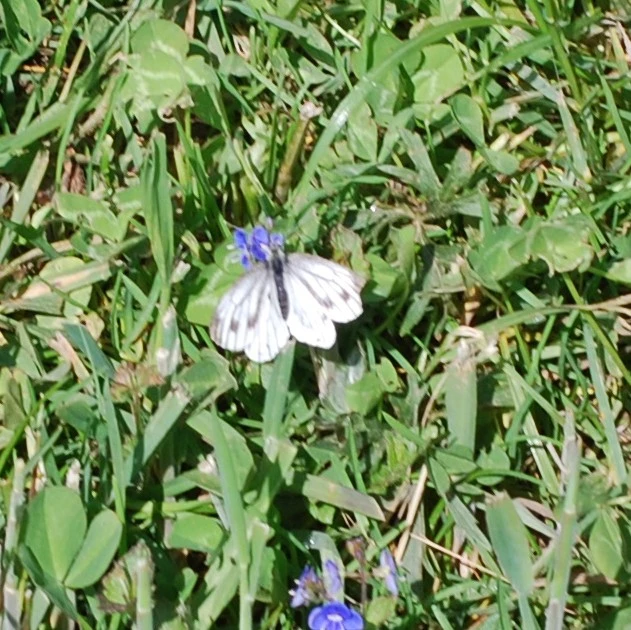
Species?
Pieris napi
